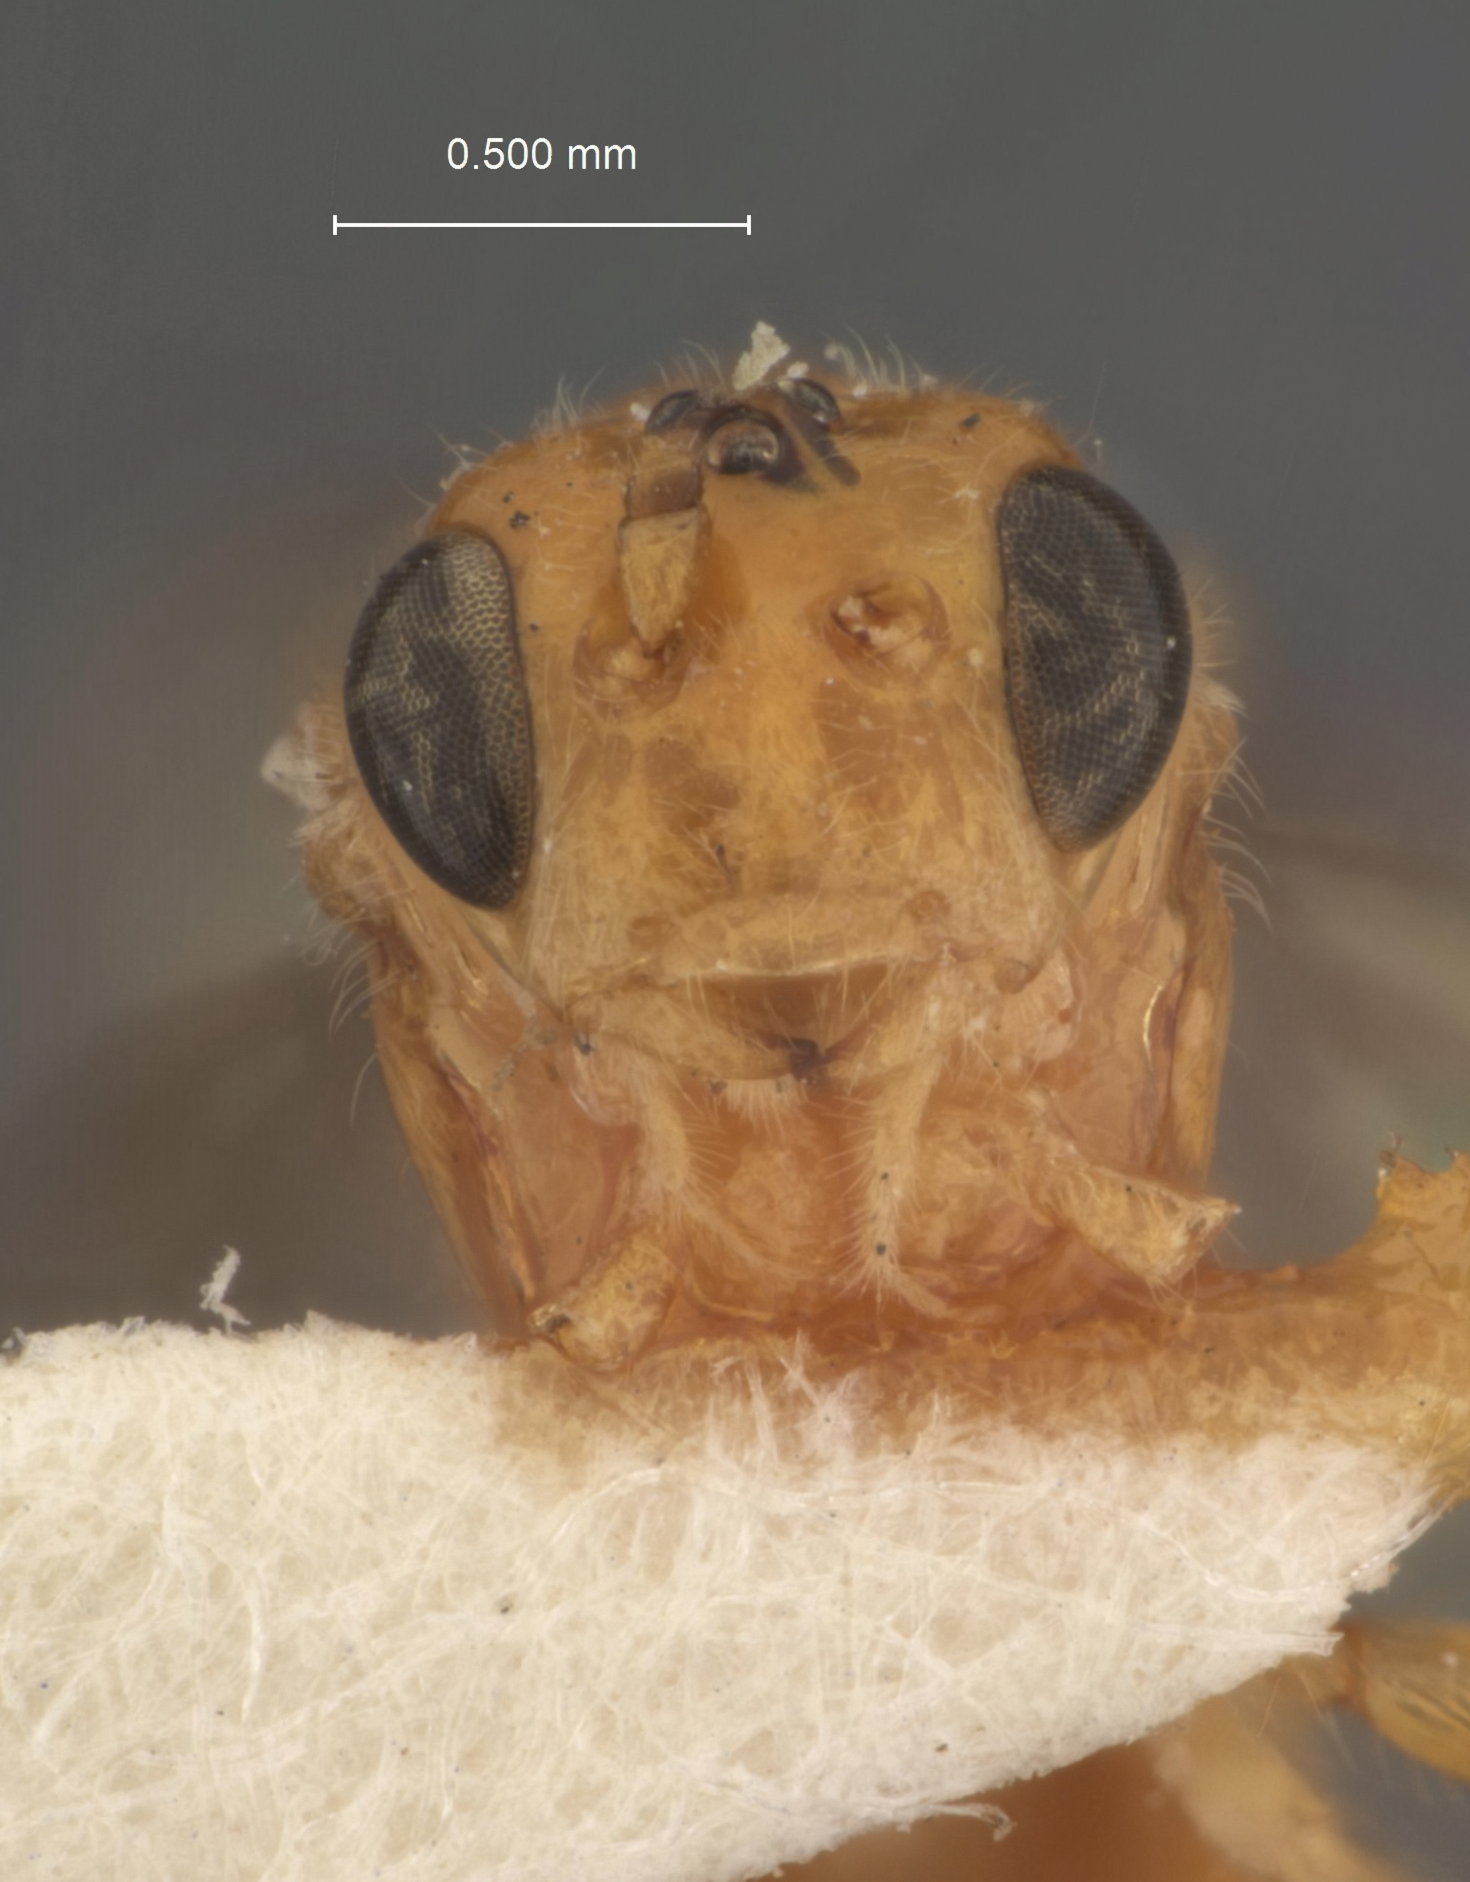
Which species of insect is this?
Opius anastrephae
